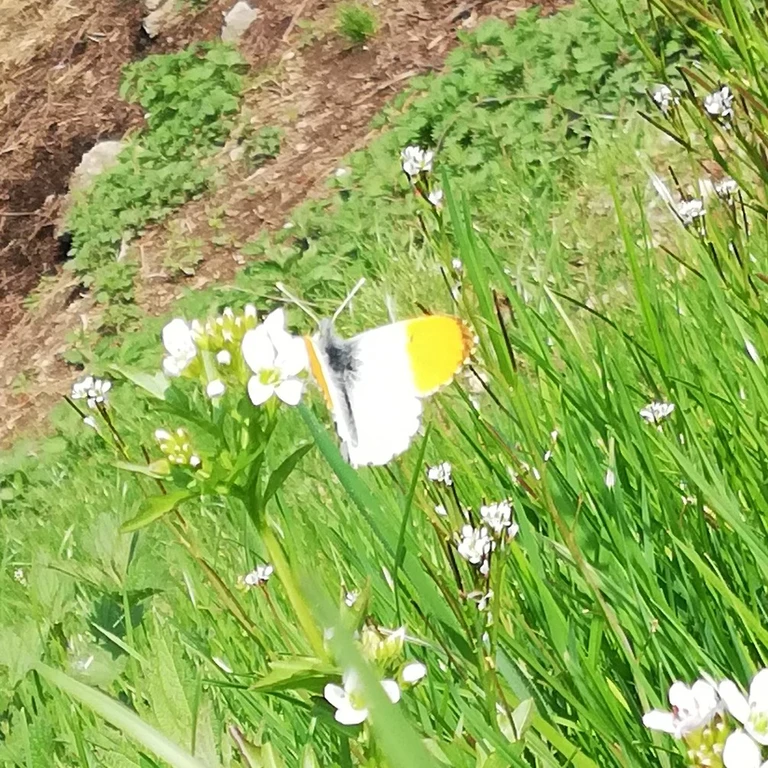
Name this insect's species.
Anthocharis cardamines
